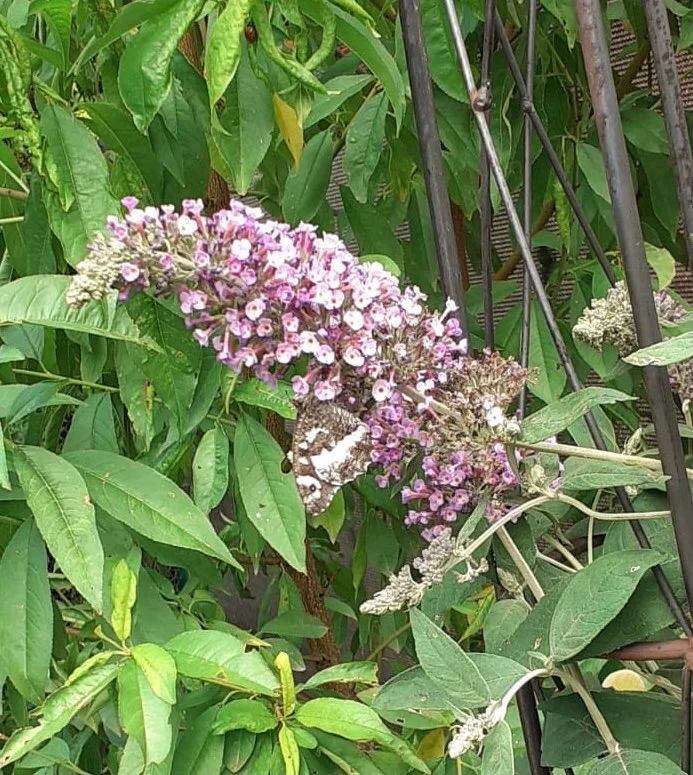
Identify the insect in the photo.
Brintesia circe
